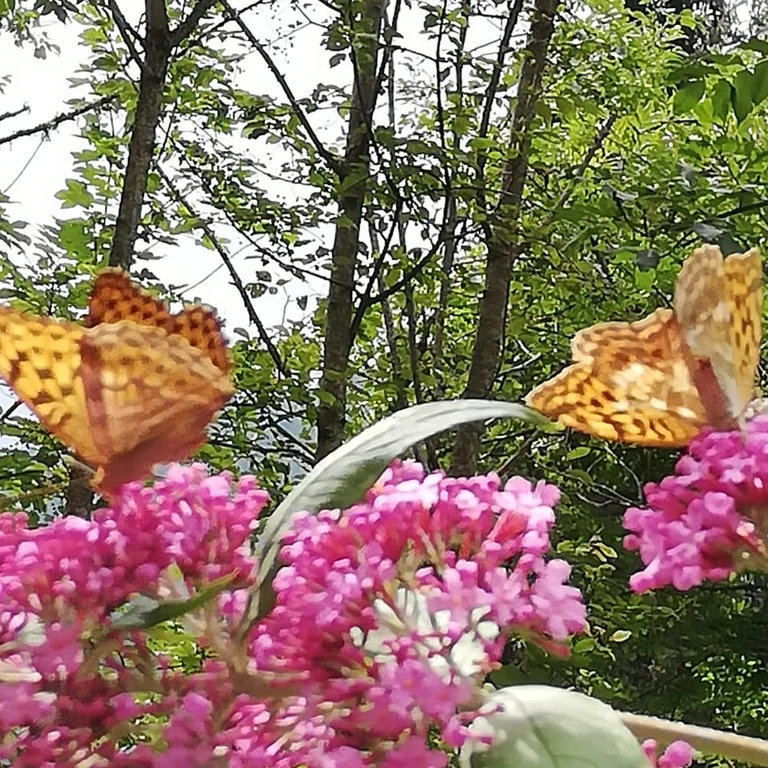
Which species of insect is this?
Argynnis paphia
